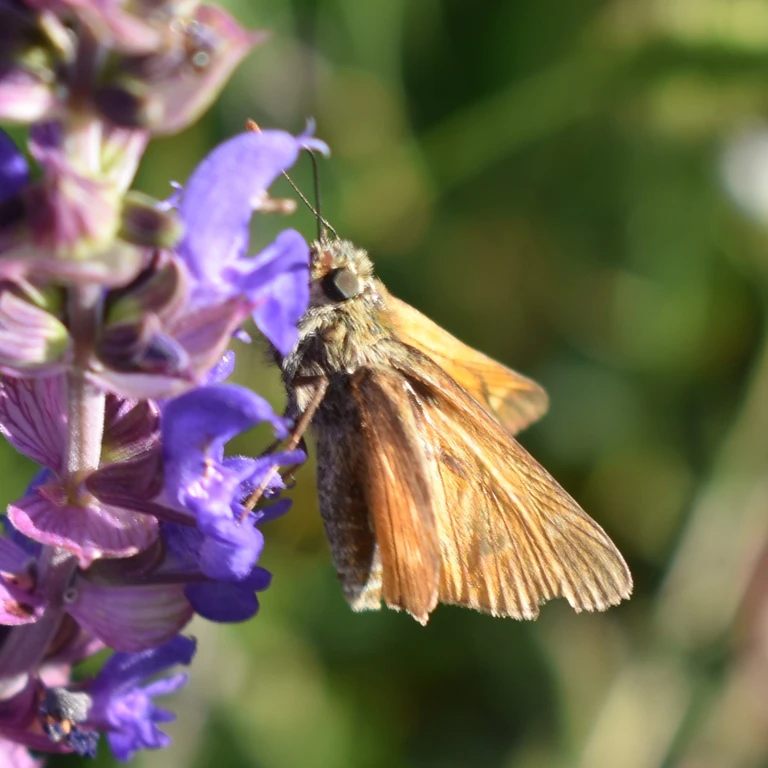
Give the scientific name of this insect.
Ochlodes sylvanus (also Ochlodes venata)
